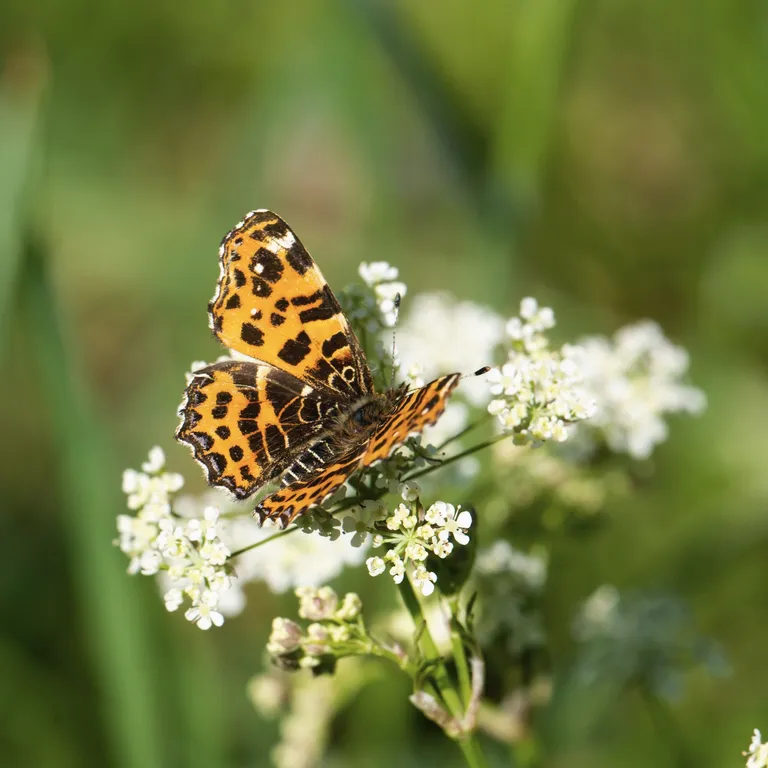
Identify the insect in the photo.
Araschnia levana
